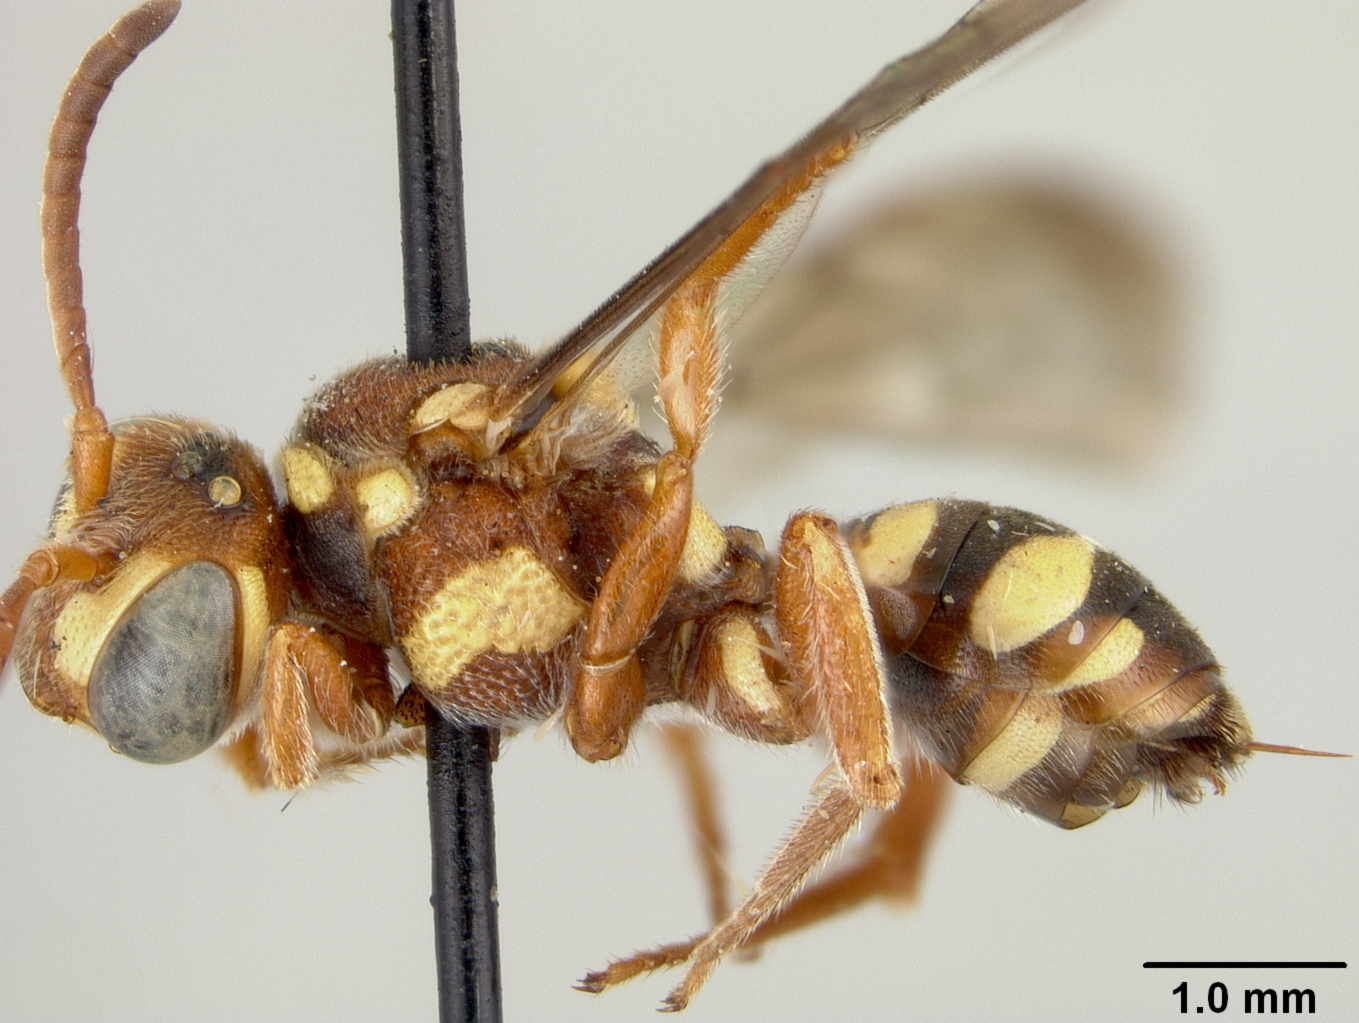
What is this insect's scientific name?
Nomada jamaicensis
